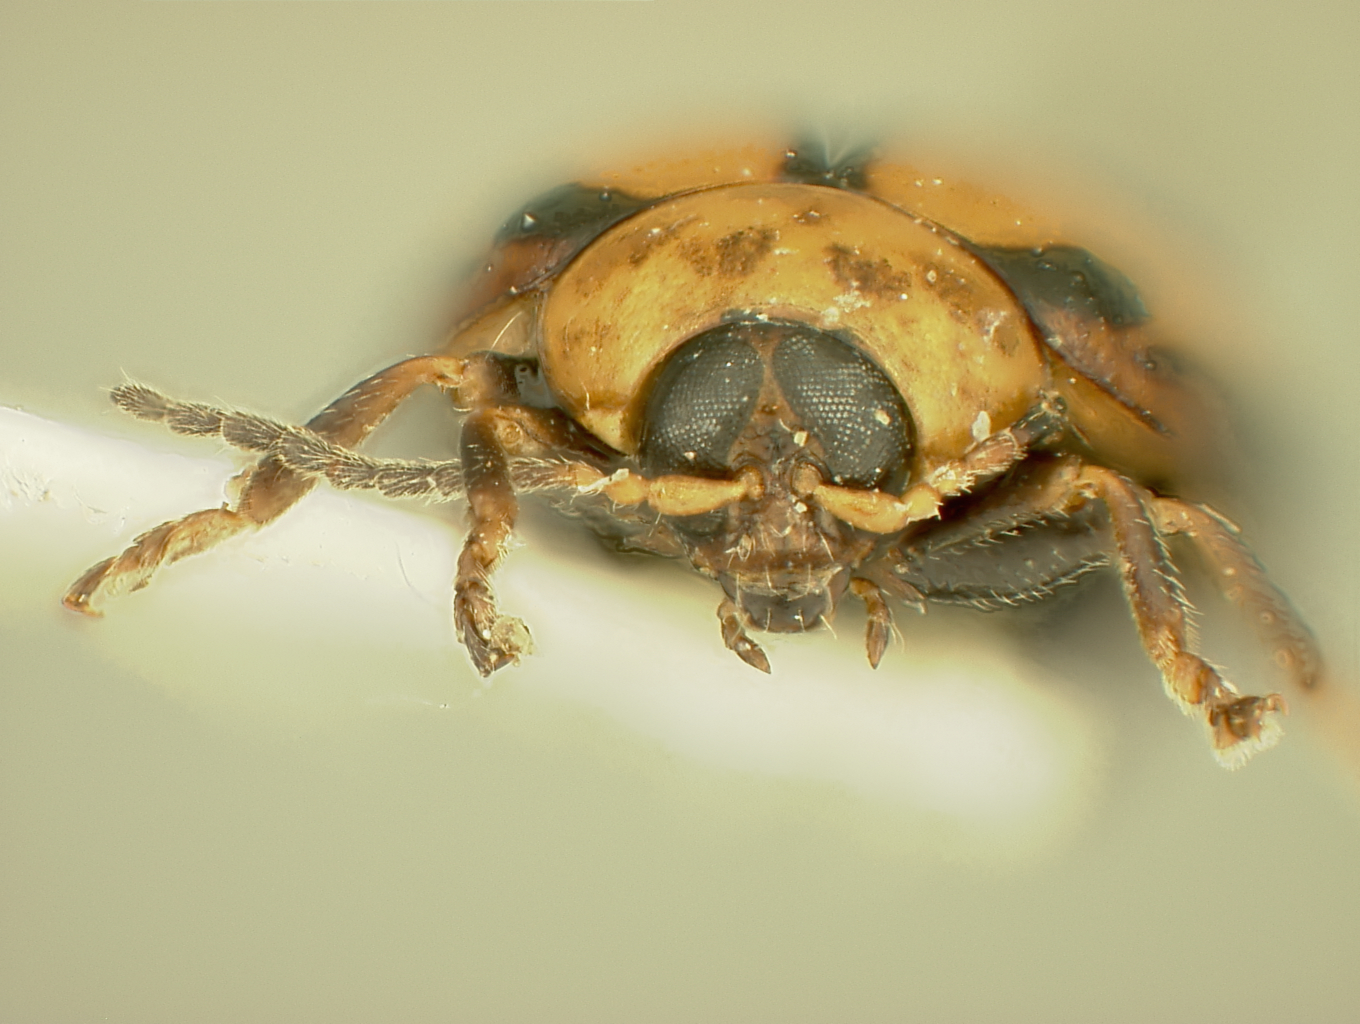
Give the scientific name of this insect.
Megistops melanoloma
